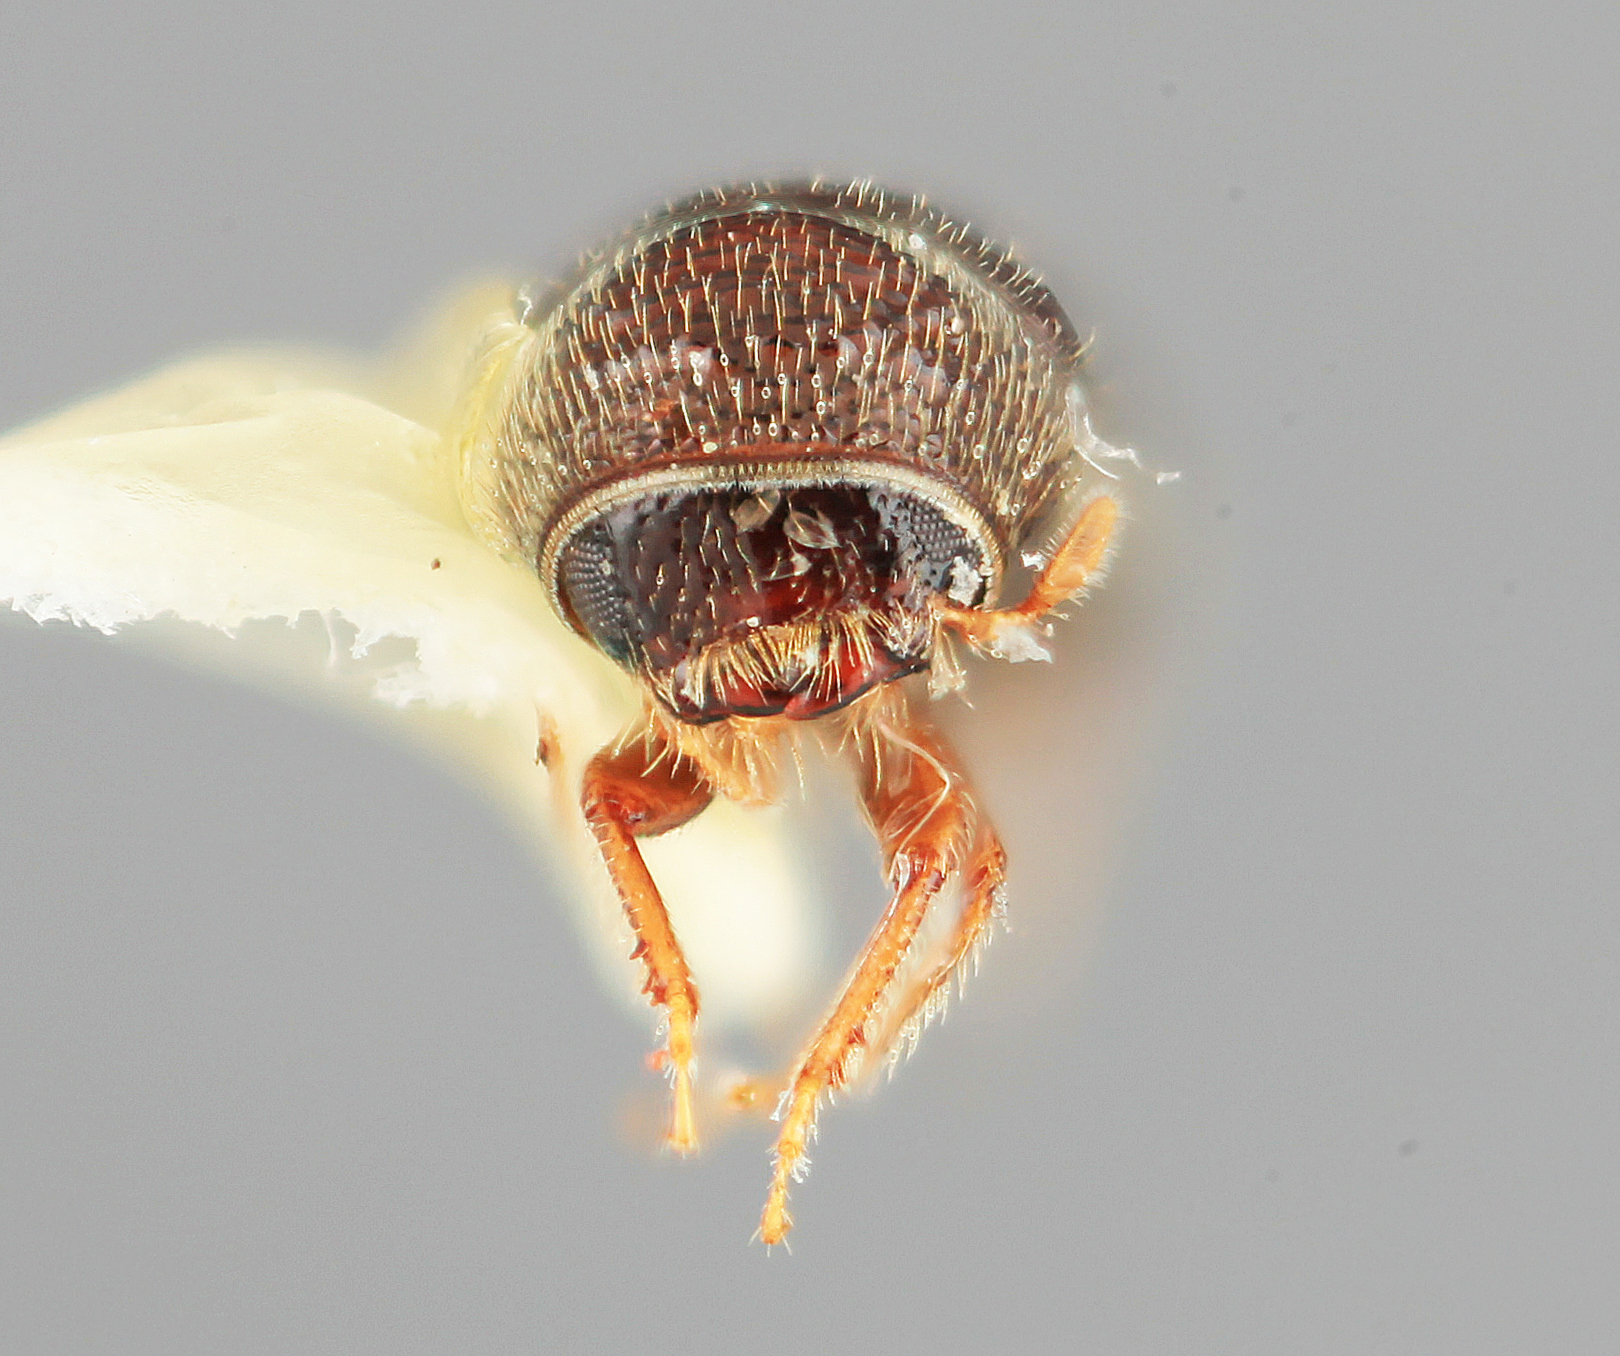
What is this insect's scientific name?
Pityophthorus separatus
